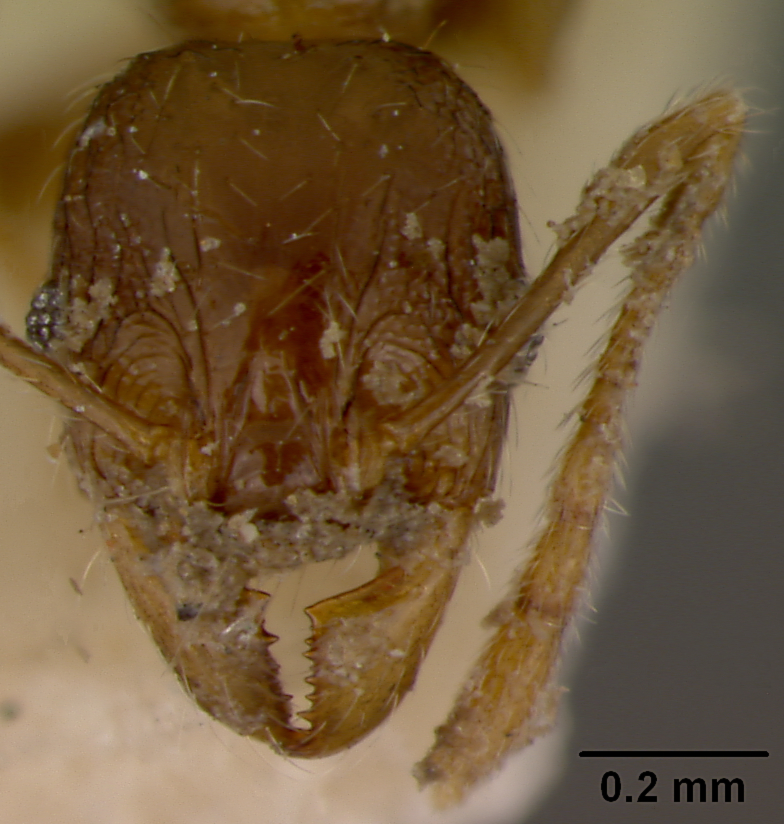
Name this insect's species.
Pheidole knowlesi
